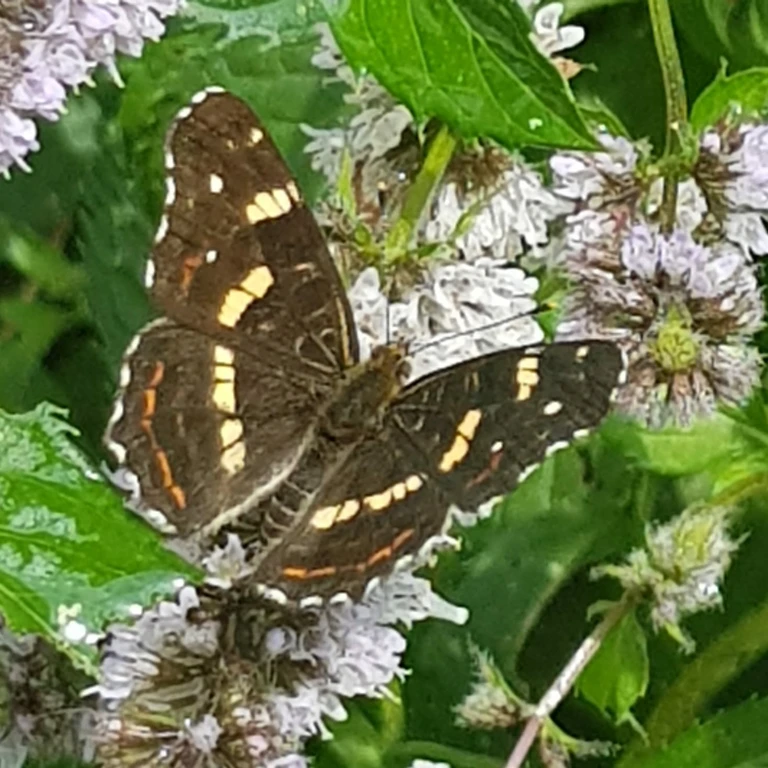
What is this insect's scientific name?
Araschnia levana
